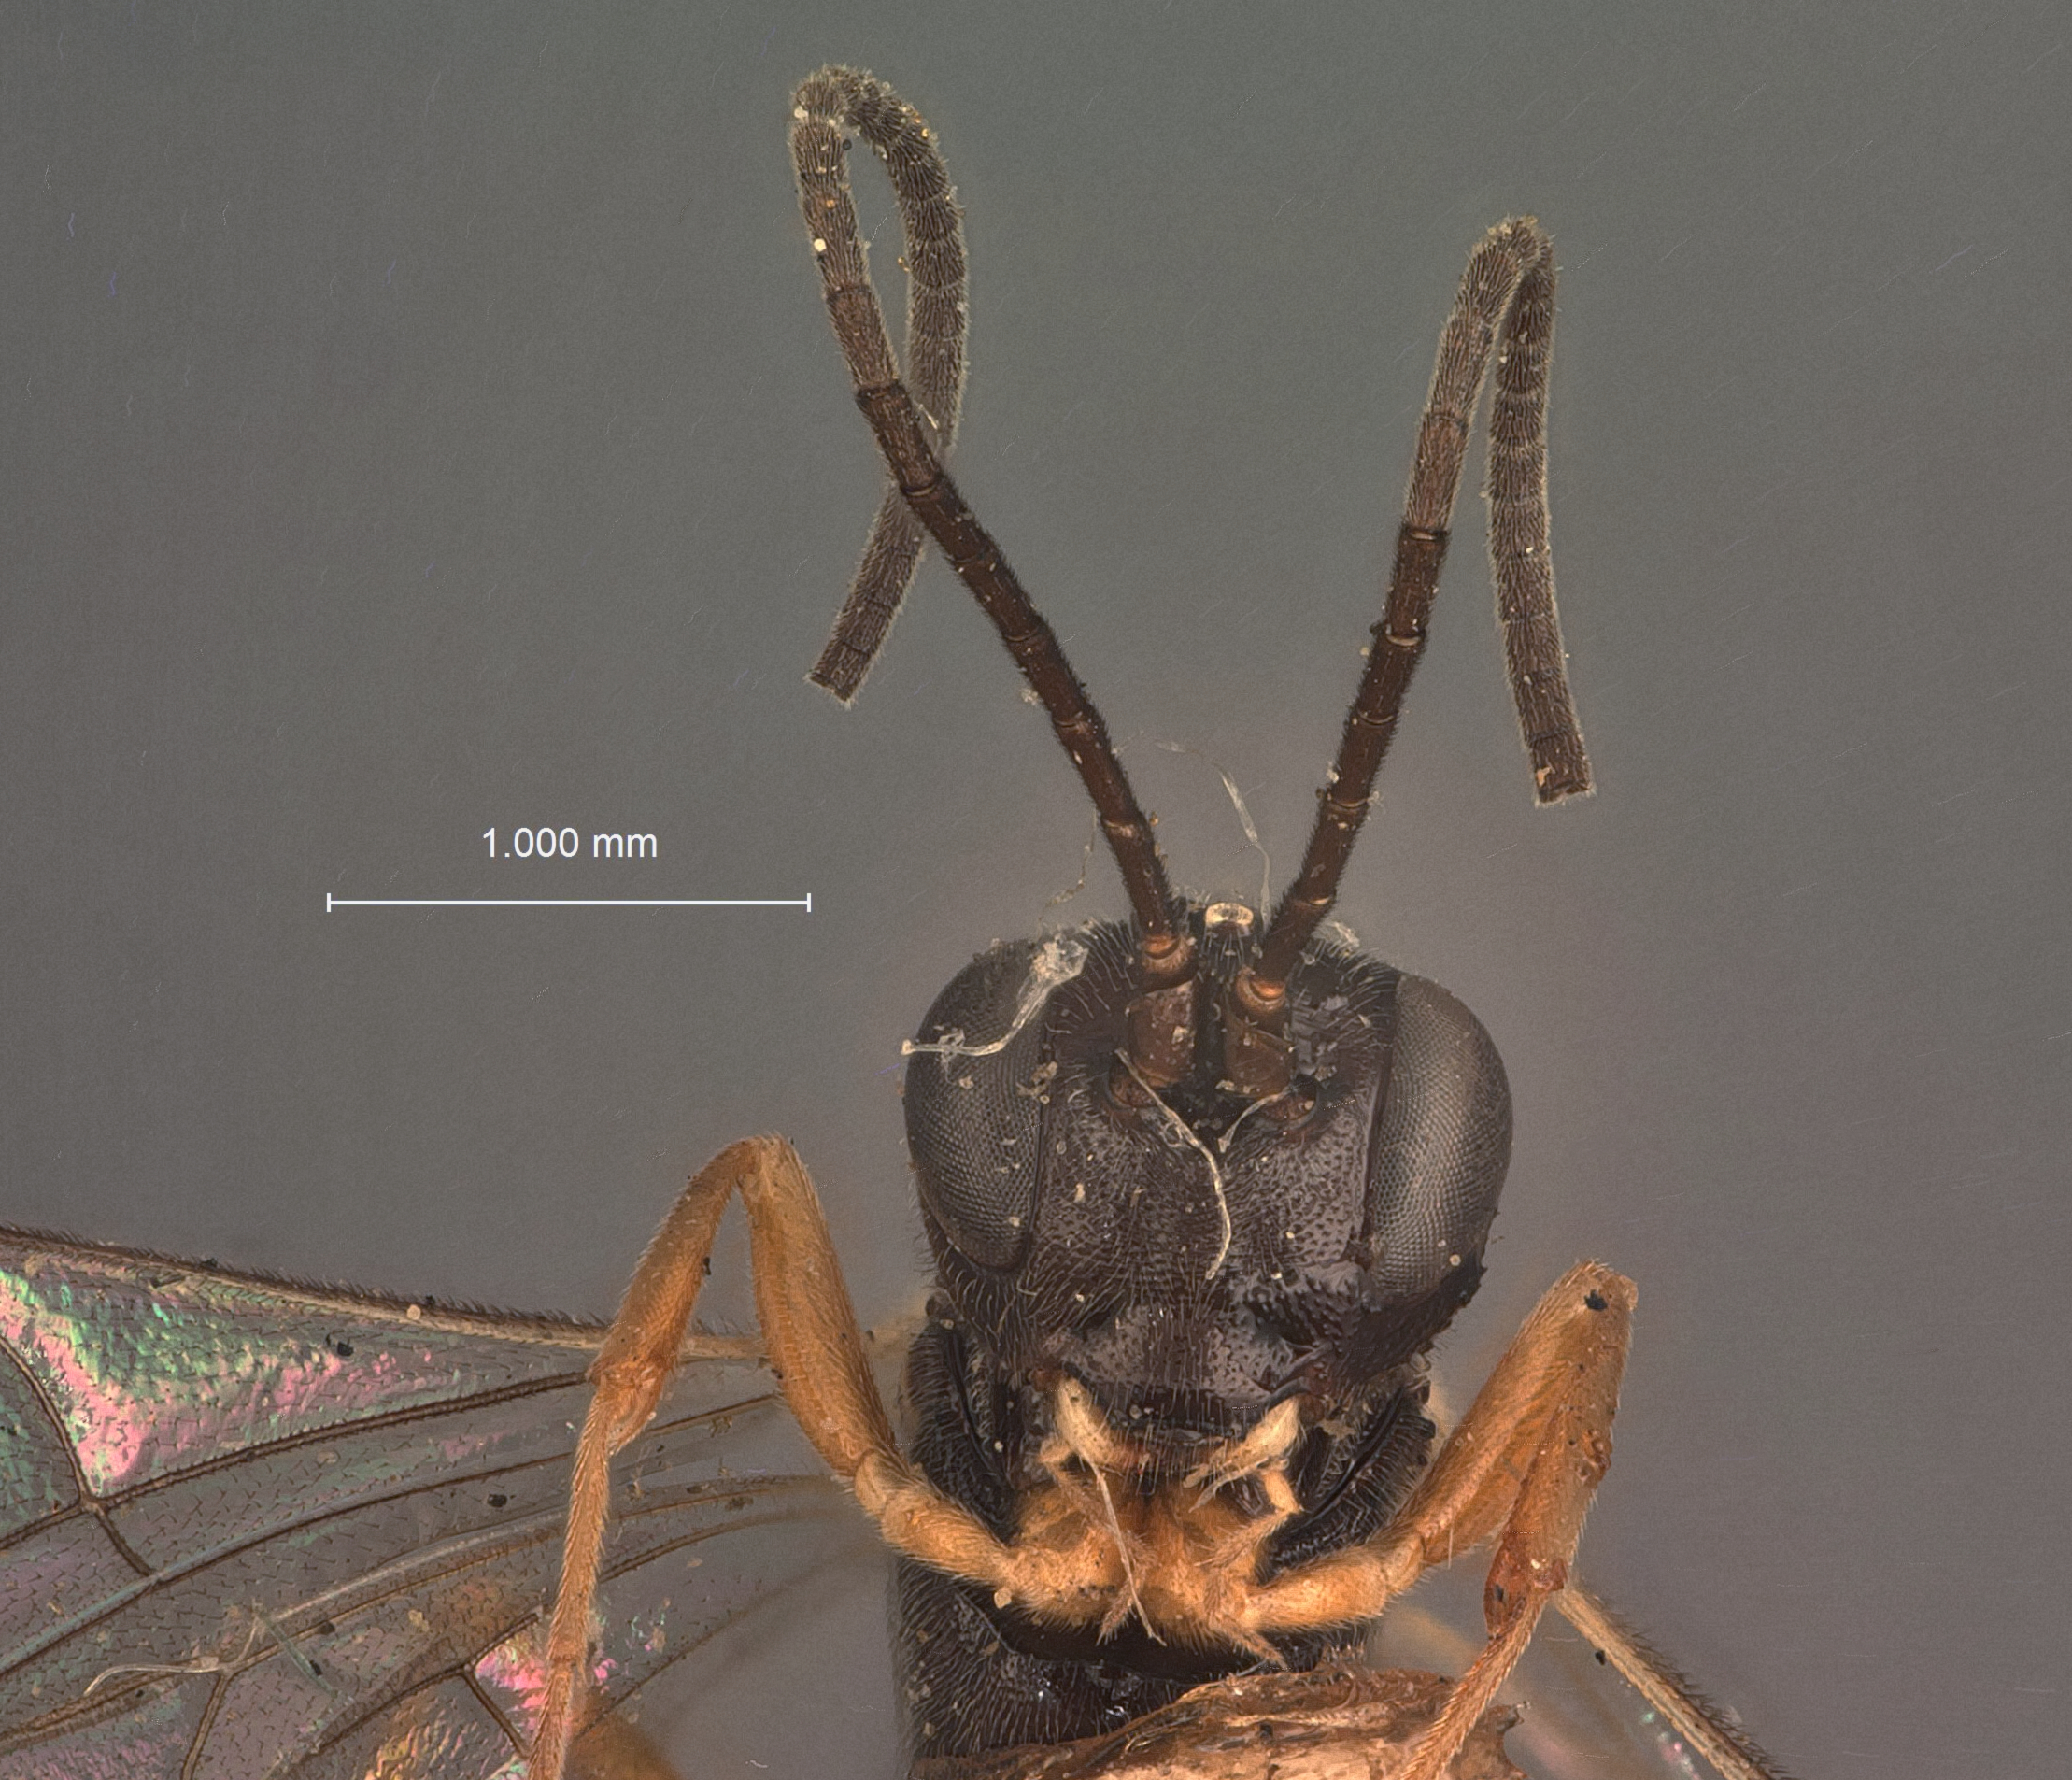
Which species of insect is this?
Ischnopsidea alberta
